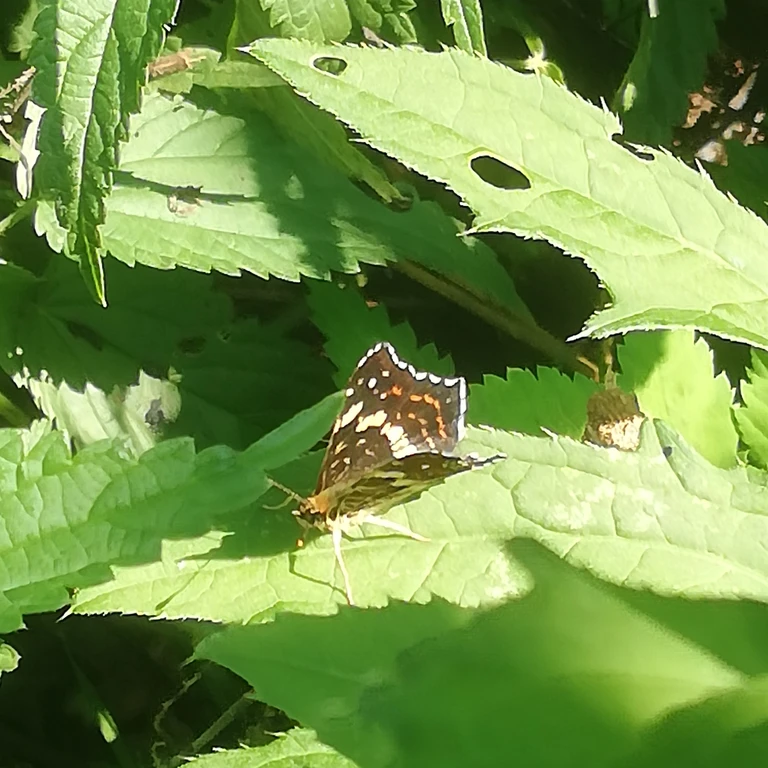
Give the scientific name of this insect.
Araschnia levana
